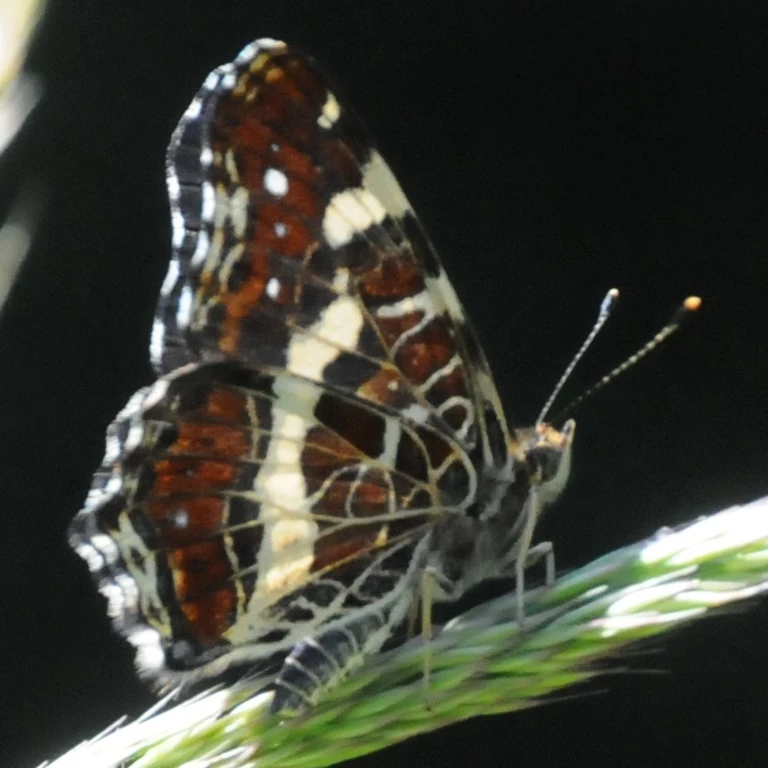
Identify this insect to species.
Araschnia levana
